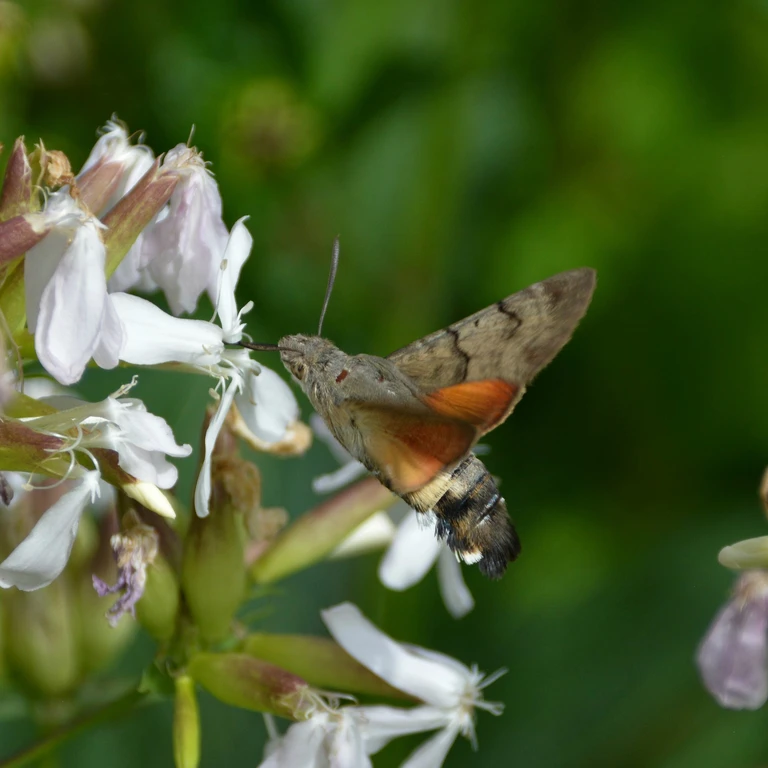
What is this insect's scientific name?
Macroglossum stellatarum
